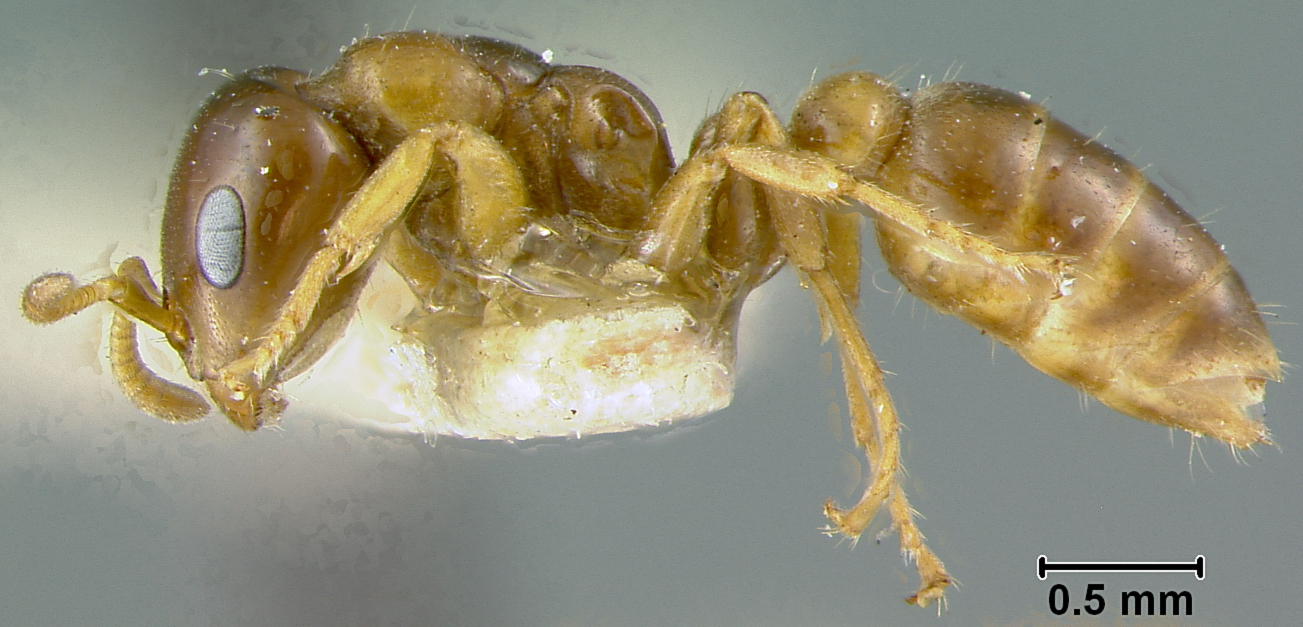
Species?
Pseudomyrma maligna
